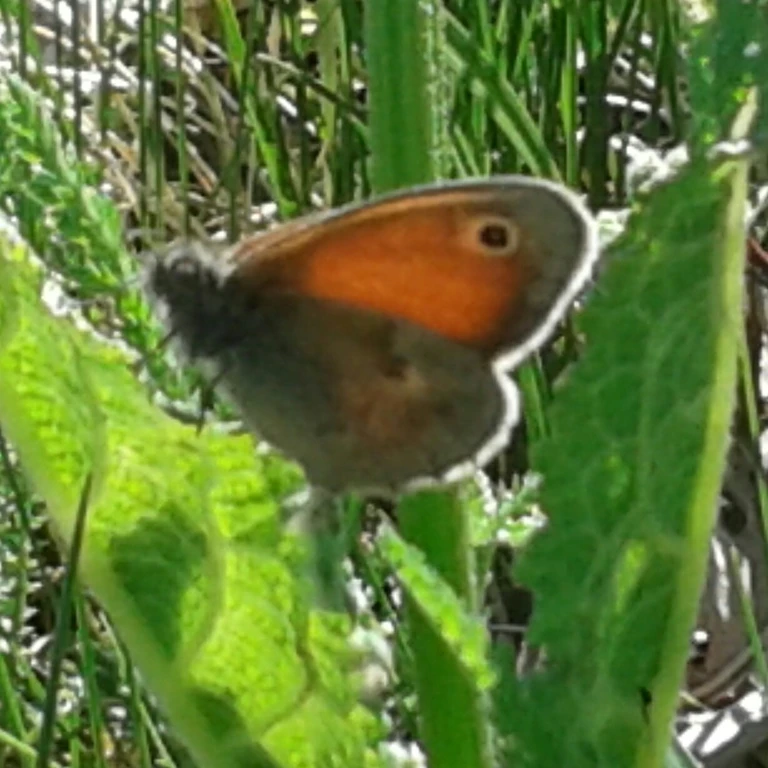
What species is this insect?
Coenonympha pamphilus
